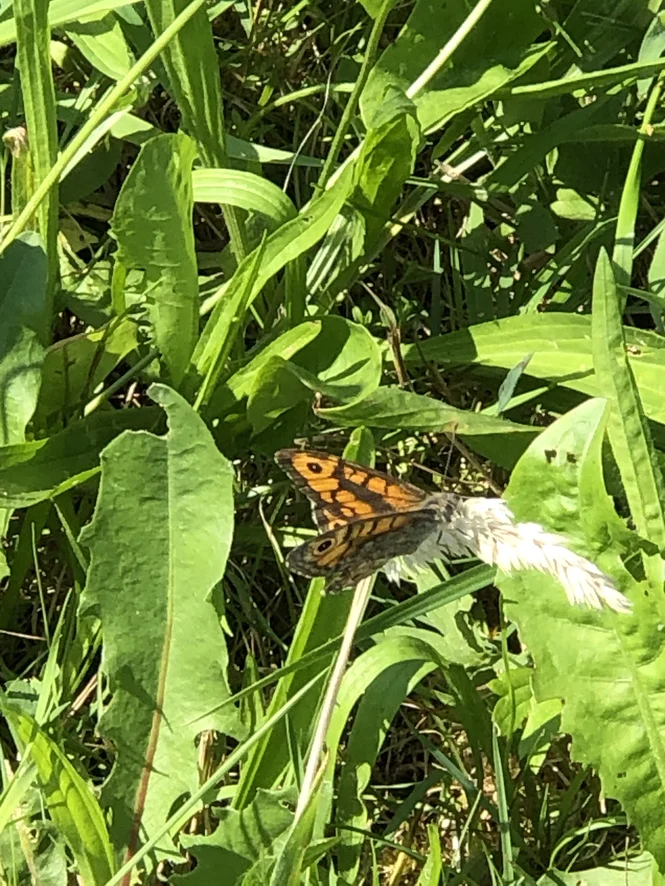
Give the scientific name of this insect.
Lasiommata megera (also Pararge megera)
